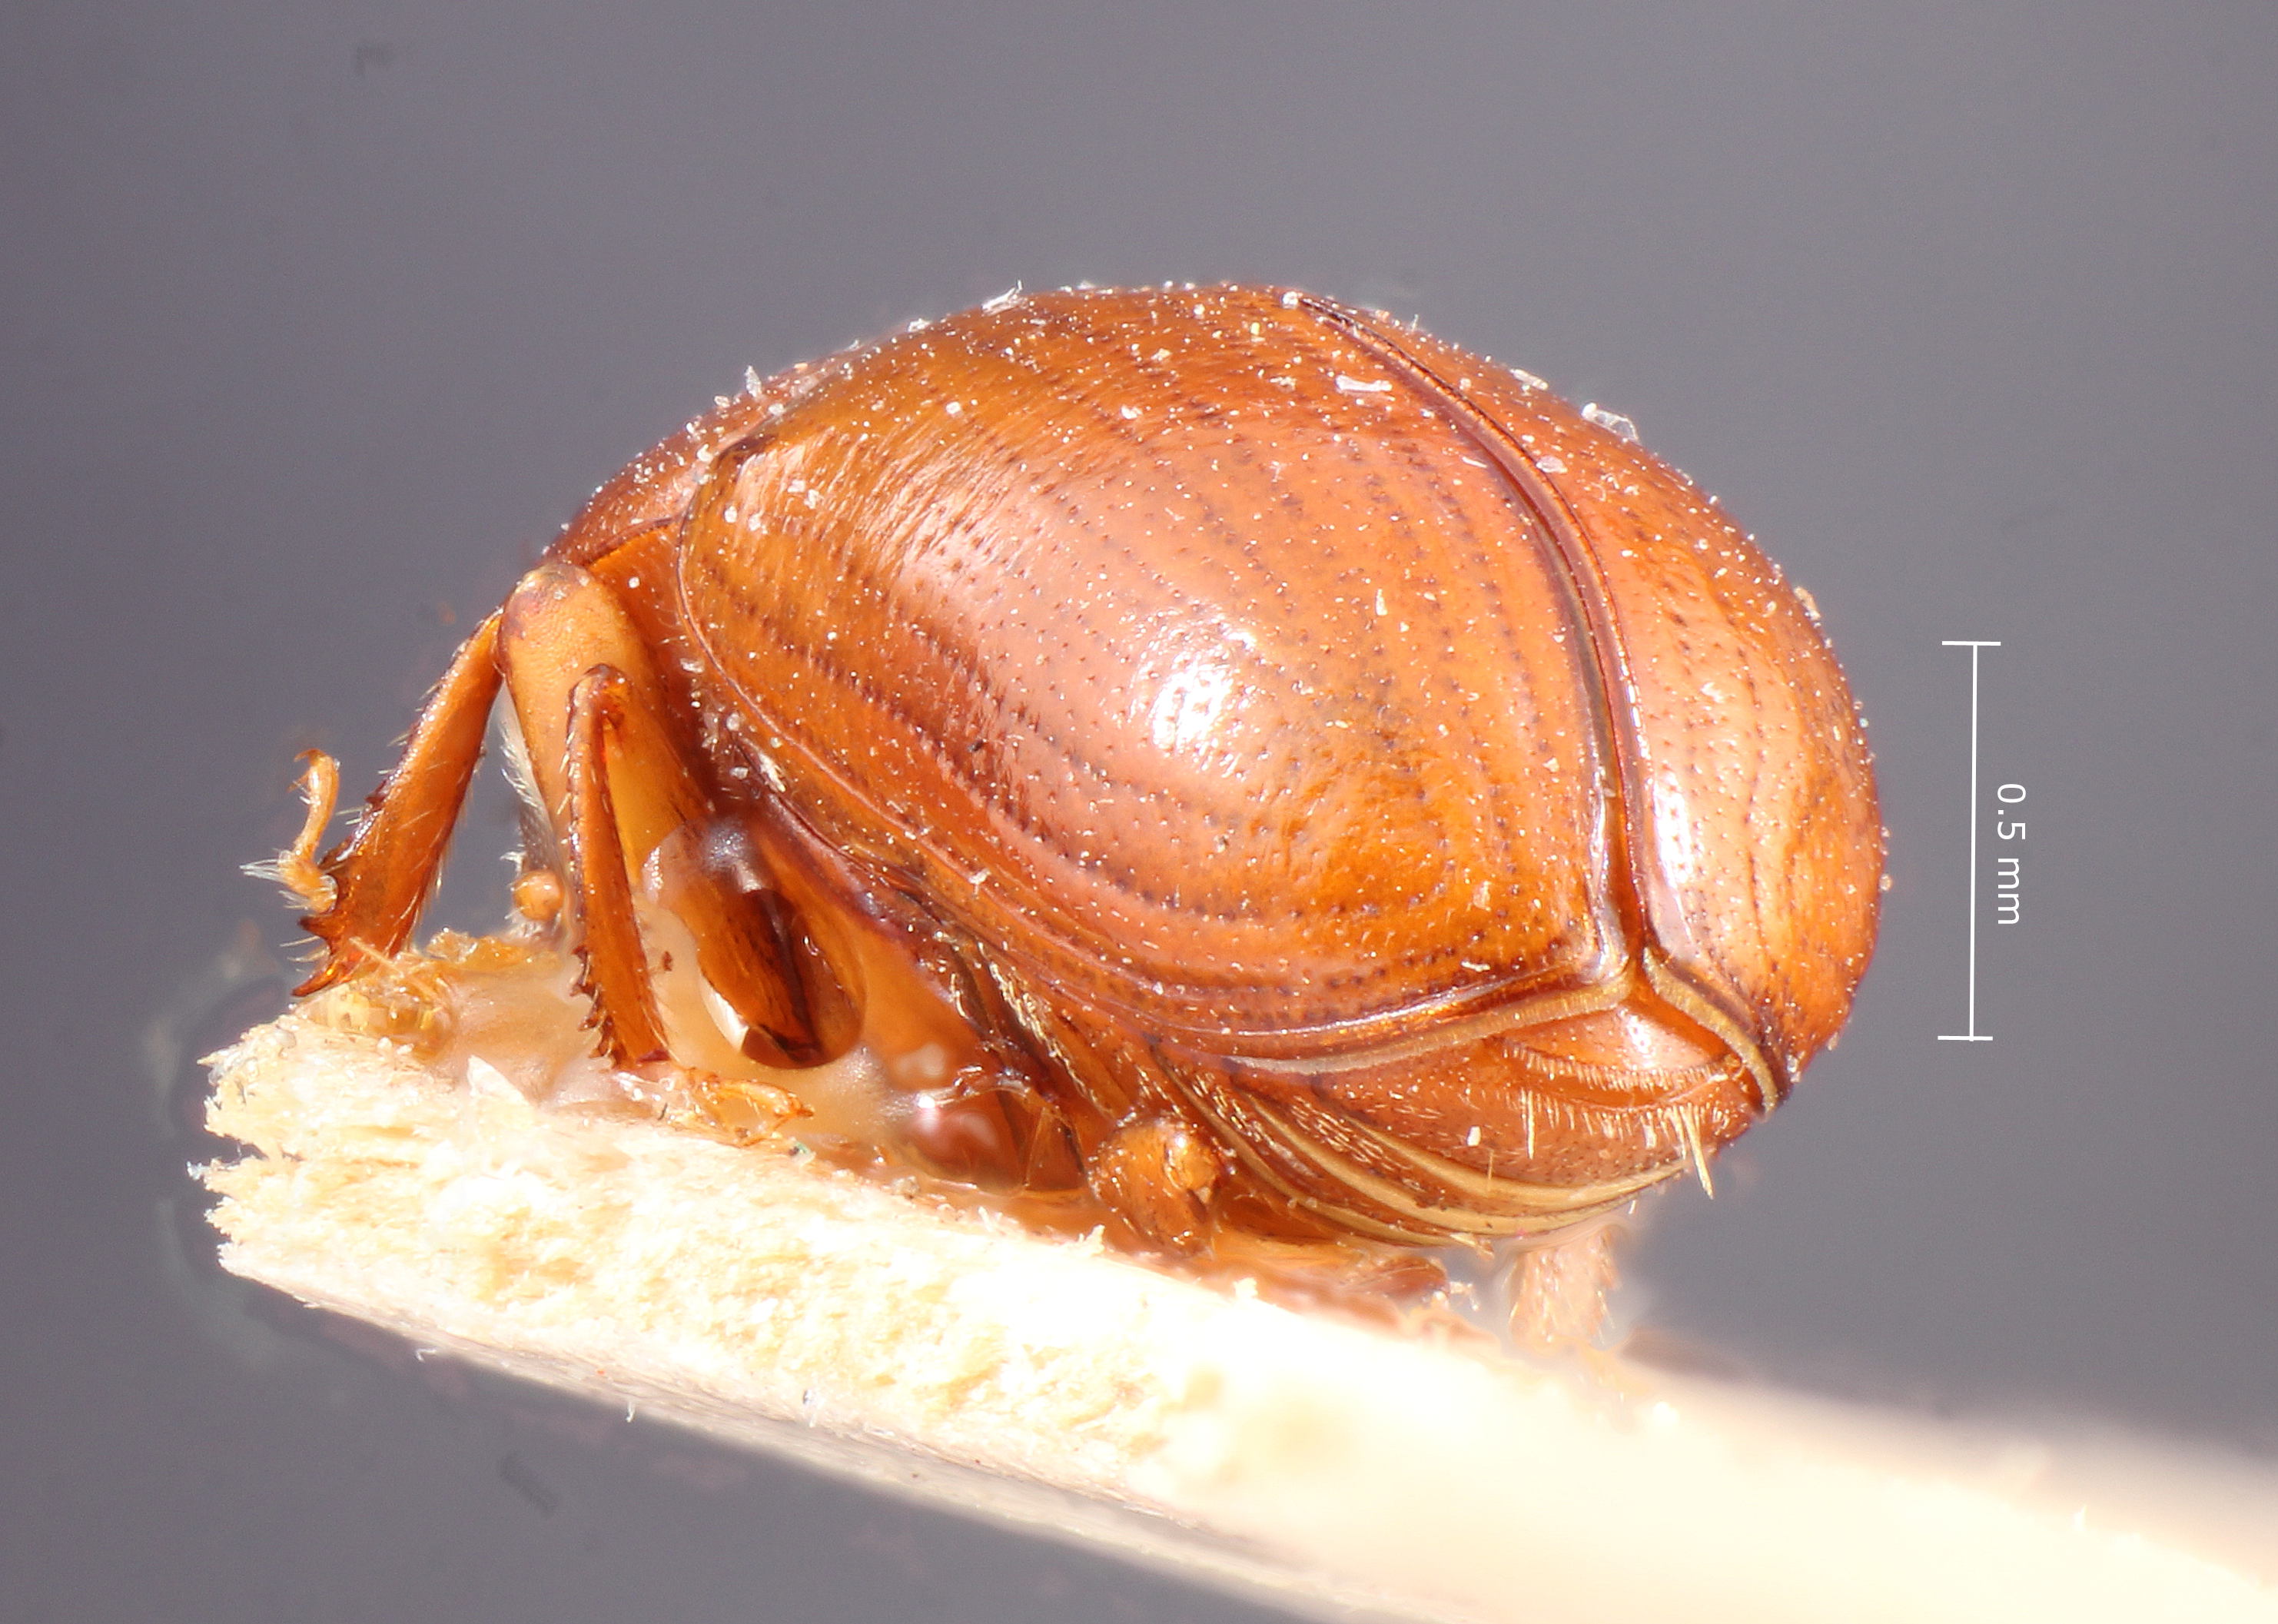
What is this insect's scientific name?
Scolytodes trispinosus
